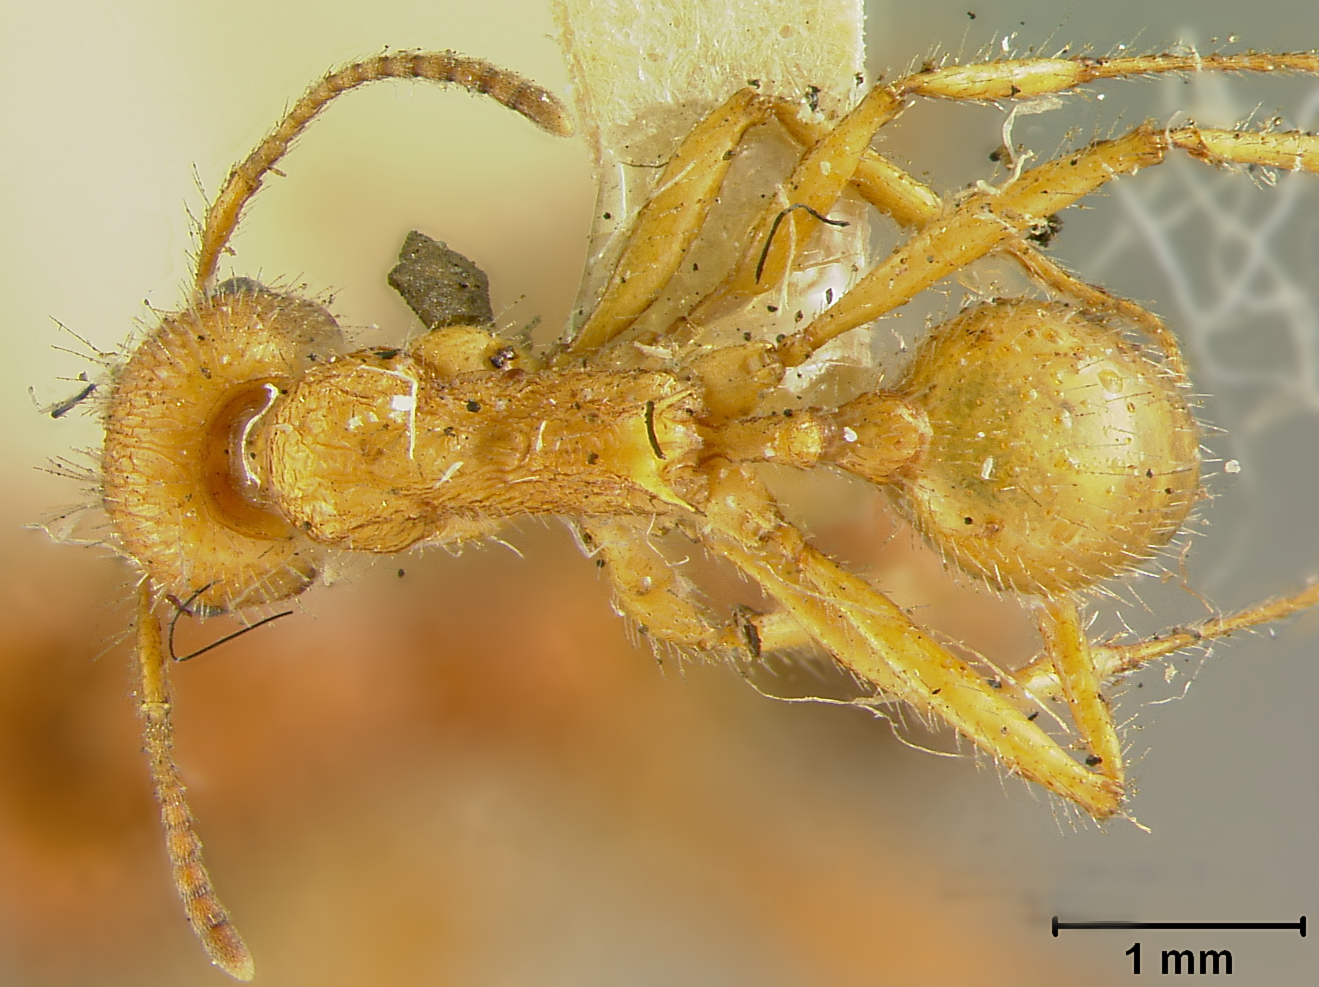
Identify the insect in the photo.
Veromessor andrei
